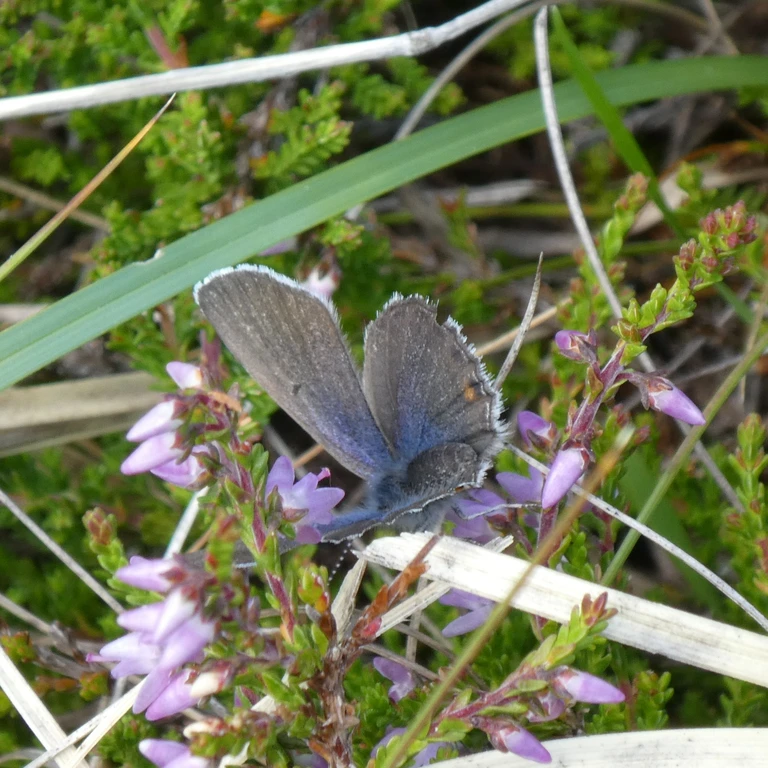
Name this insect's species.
Agriades optilete (also Vacciniina optilete)
